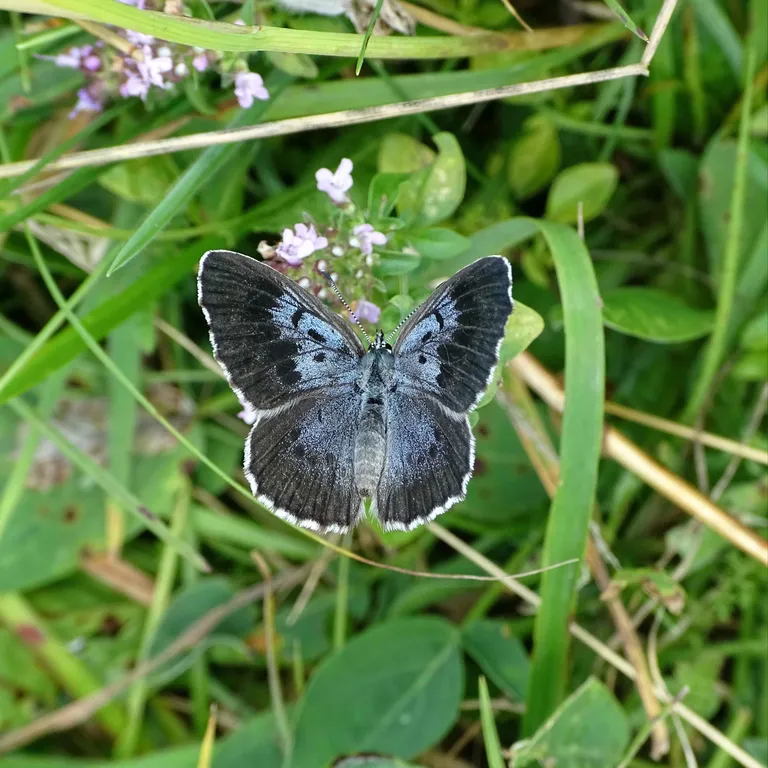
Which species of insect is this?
Phengaris arion (also Maculinea arion)
